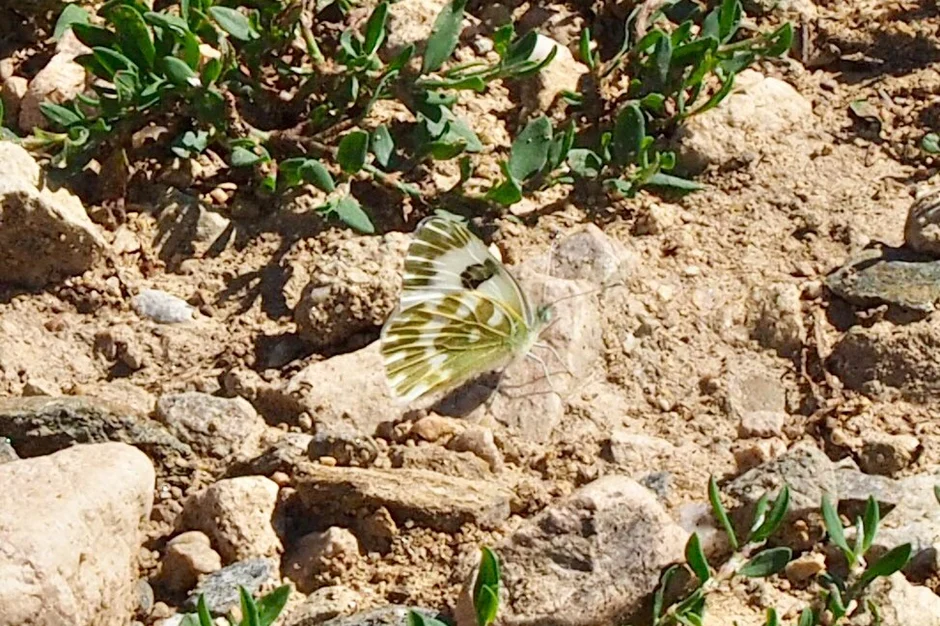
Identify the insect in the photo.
Pontia edusa
